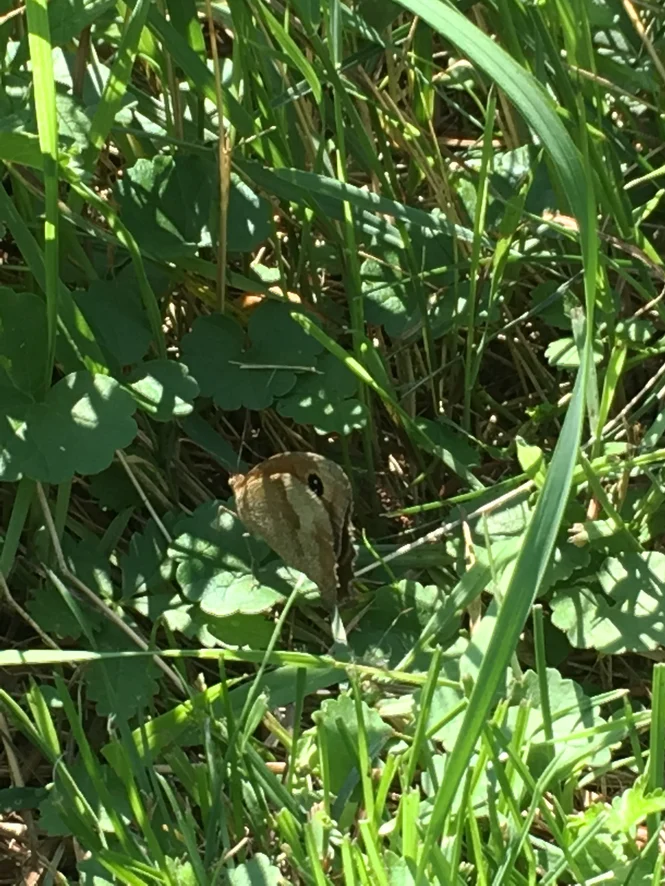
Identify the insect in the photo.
Maniola jurtina
